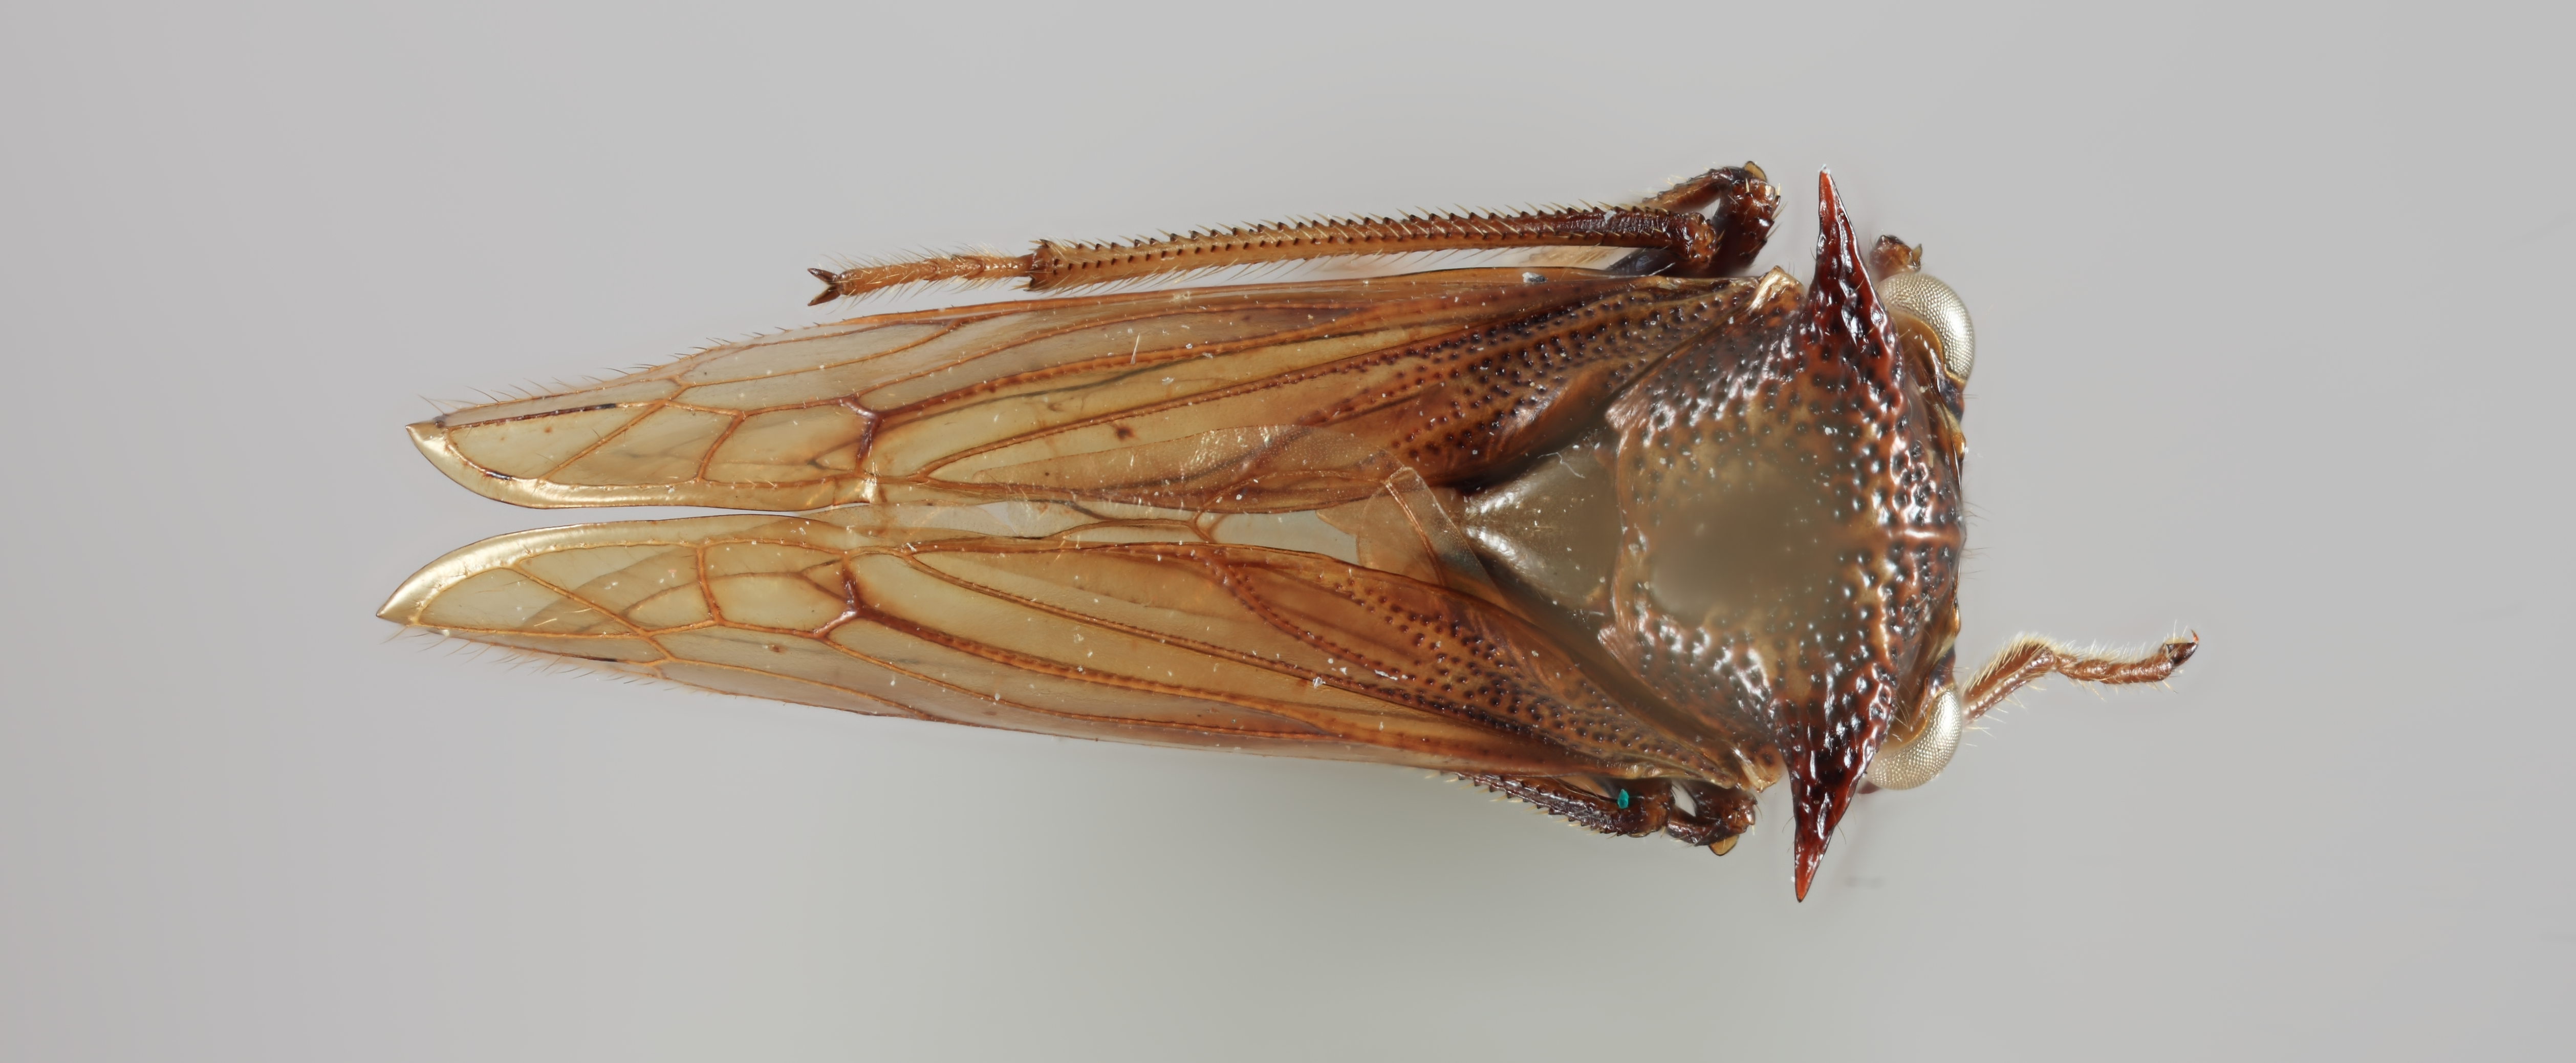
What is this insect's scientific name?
Tolania terencia
